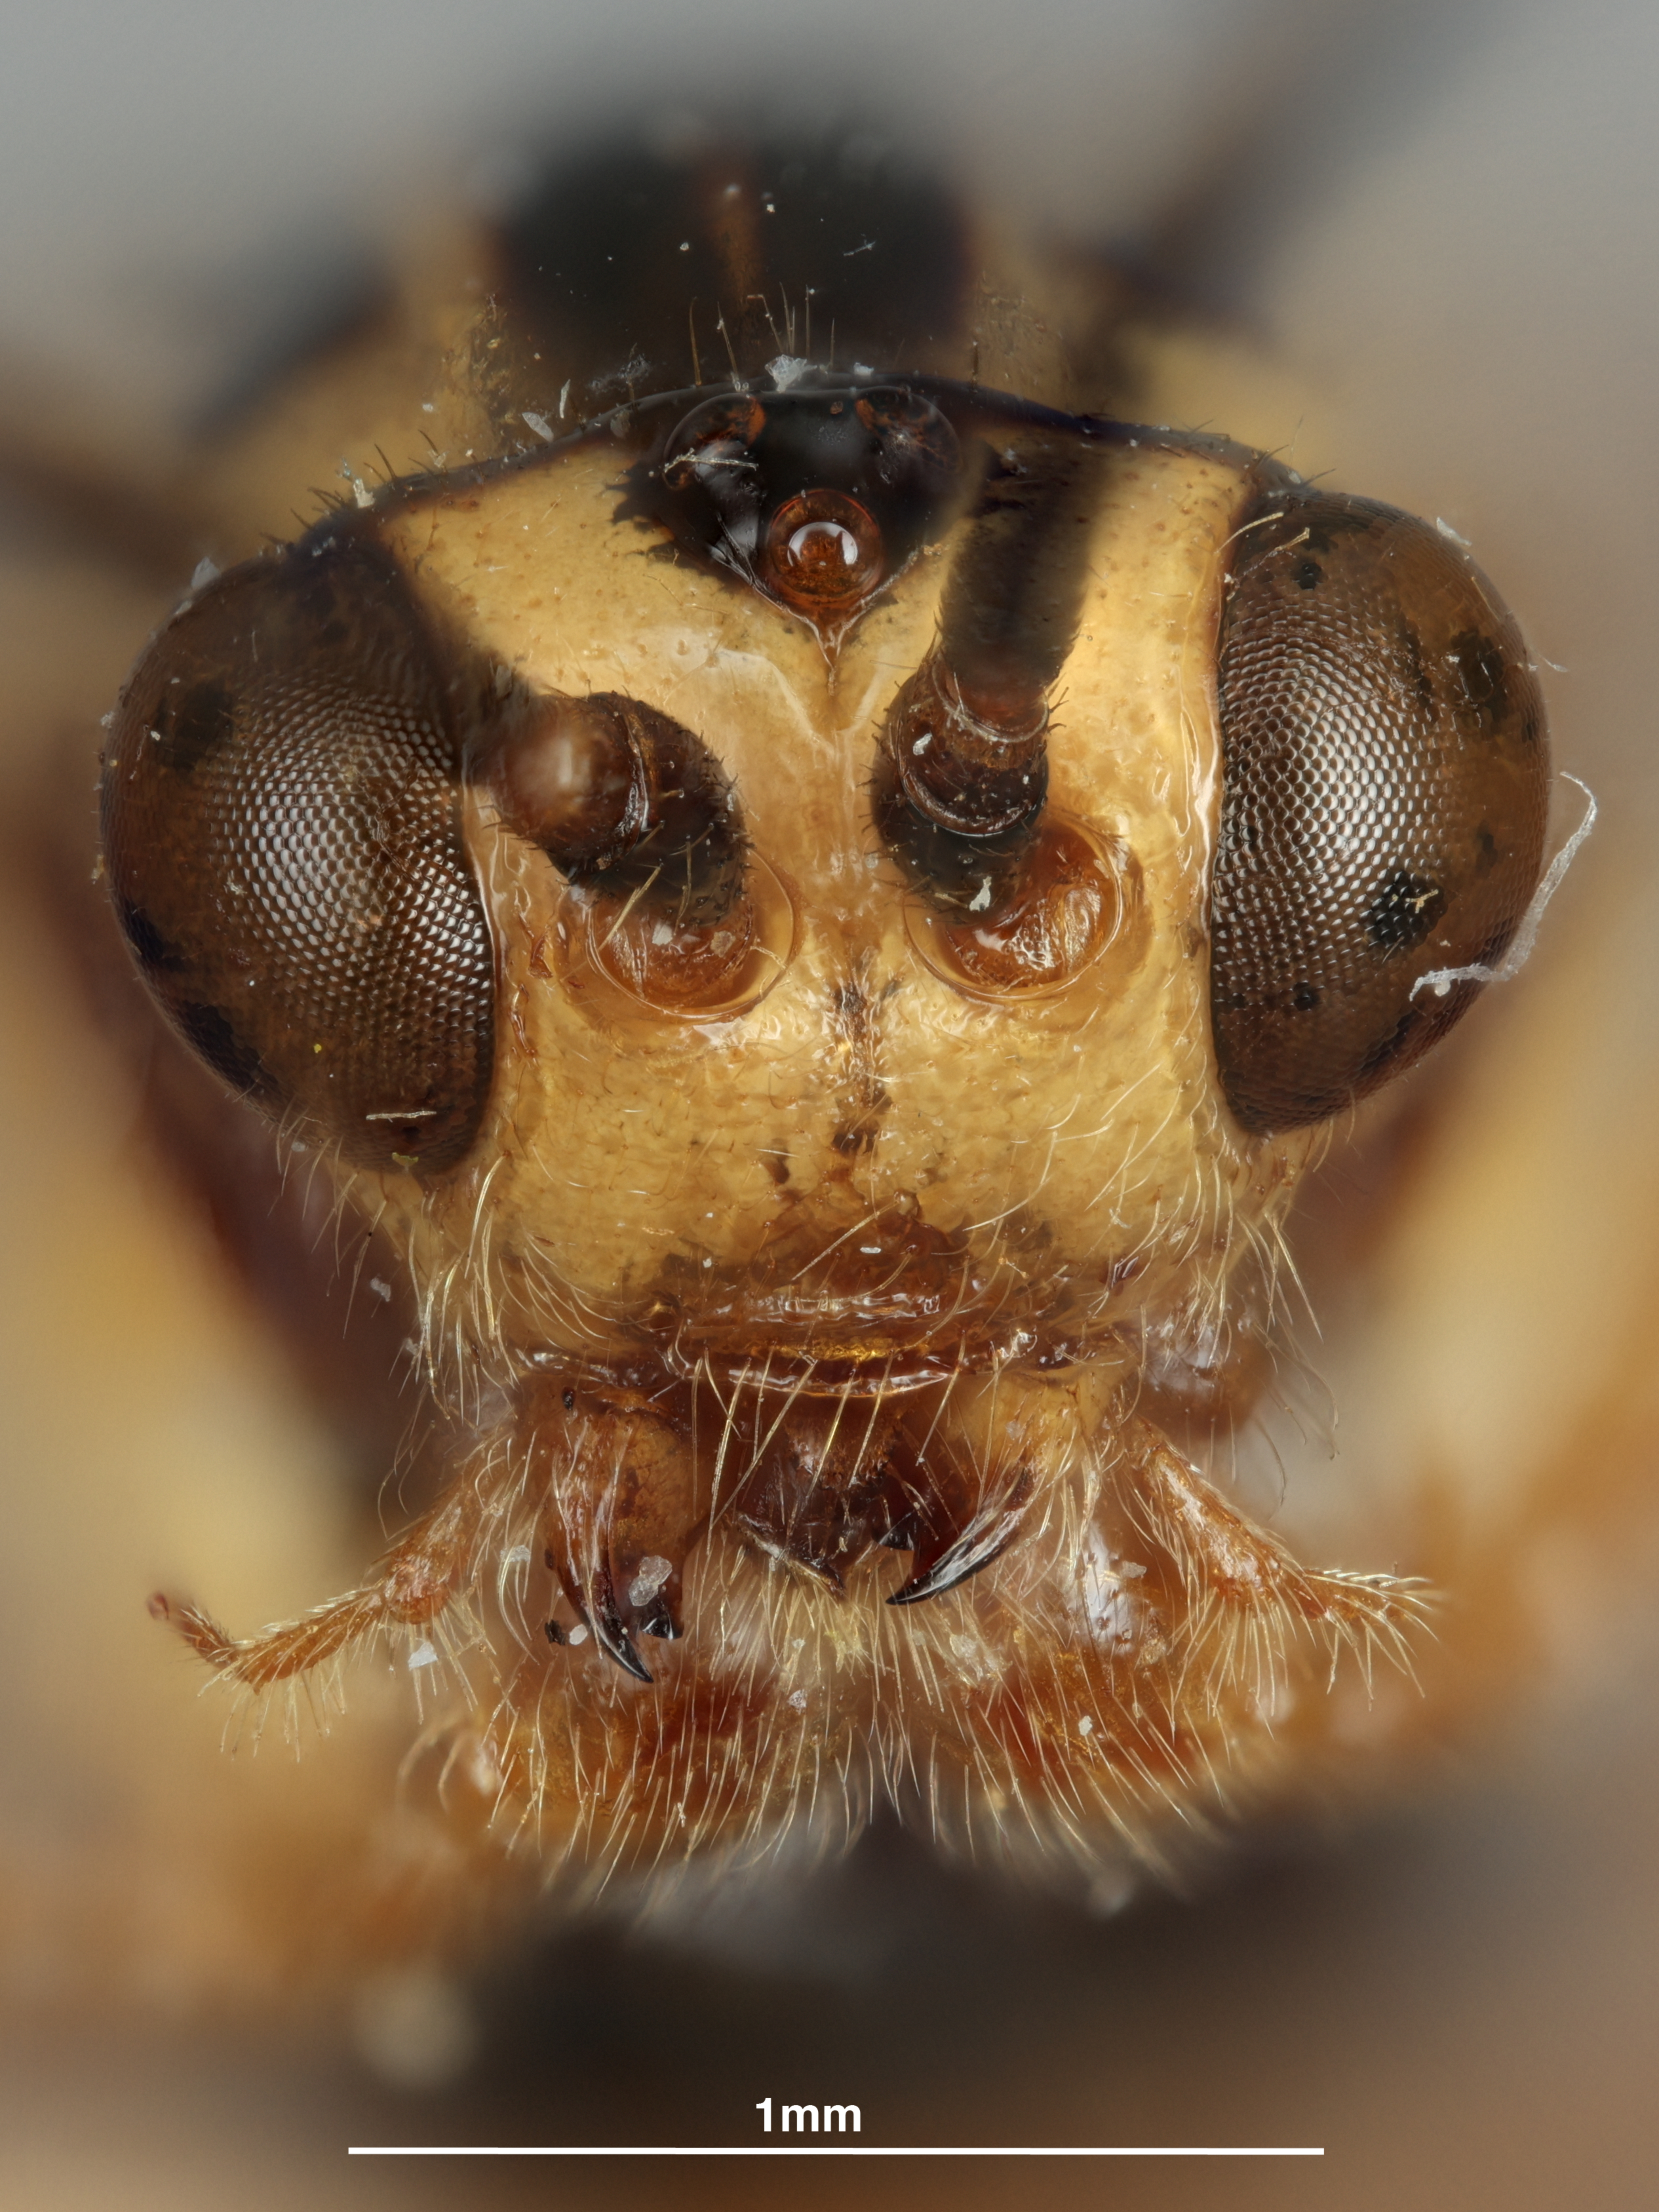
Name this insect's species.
Bicarinibracon lepidus
